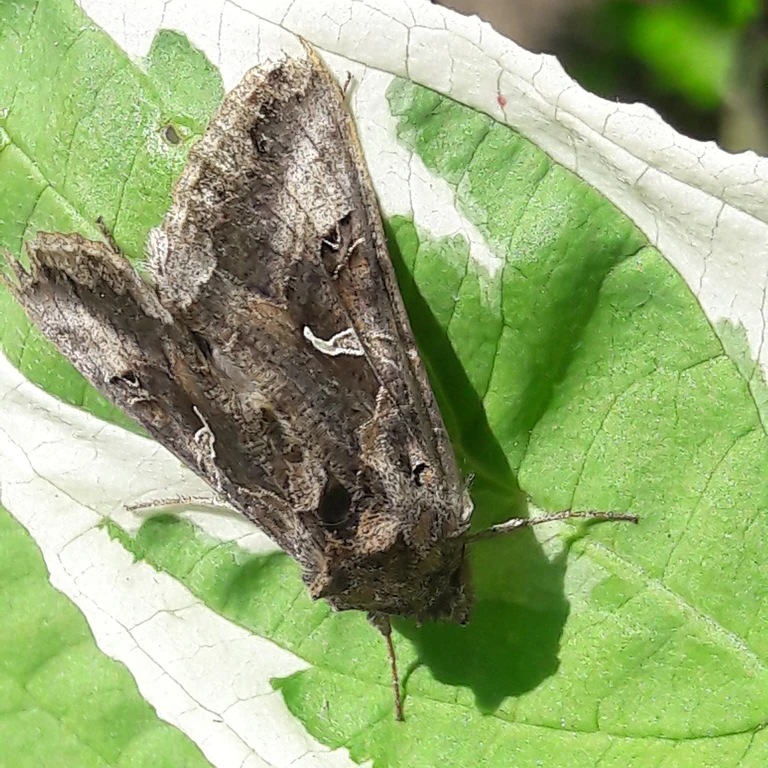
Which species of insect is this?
Autographa gamma
